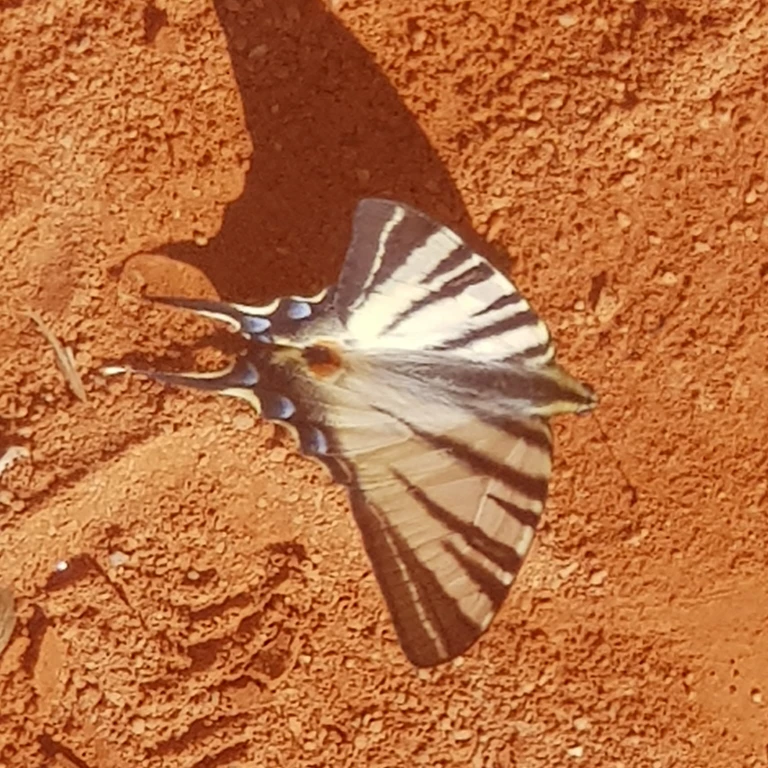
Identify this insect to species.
Iphiclides podalirius
